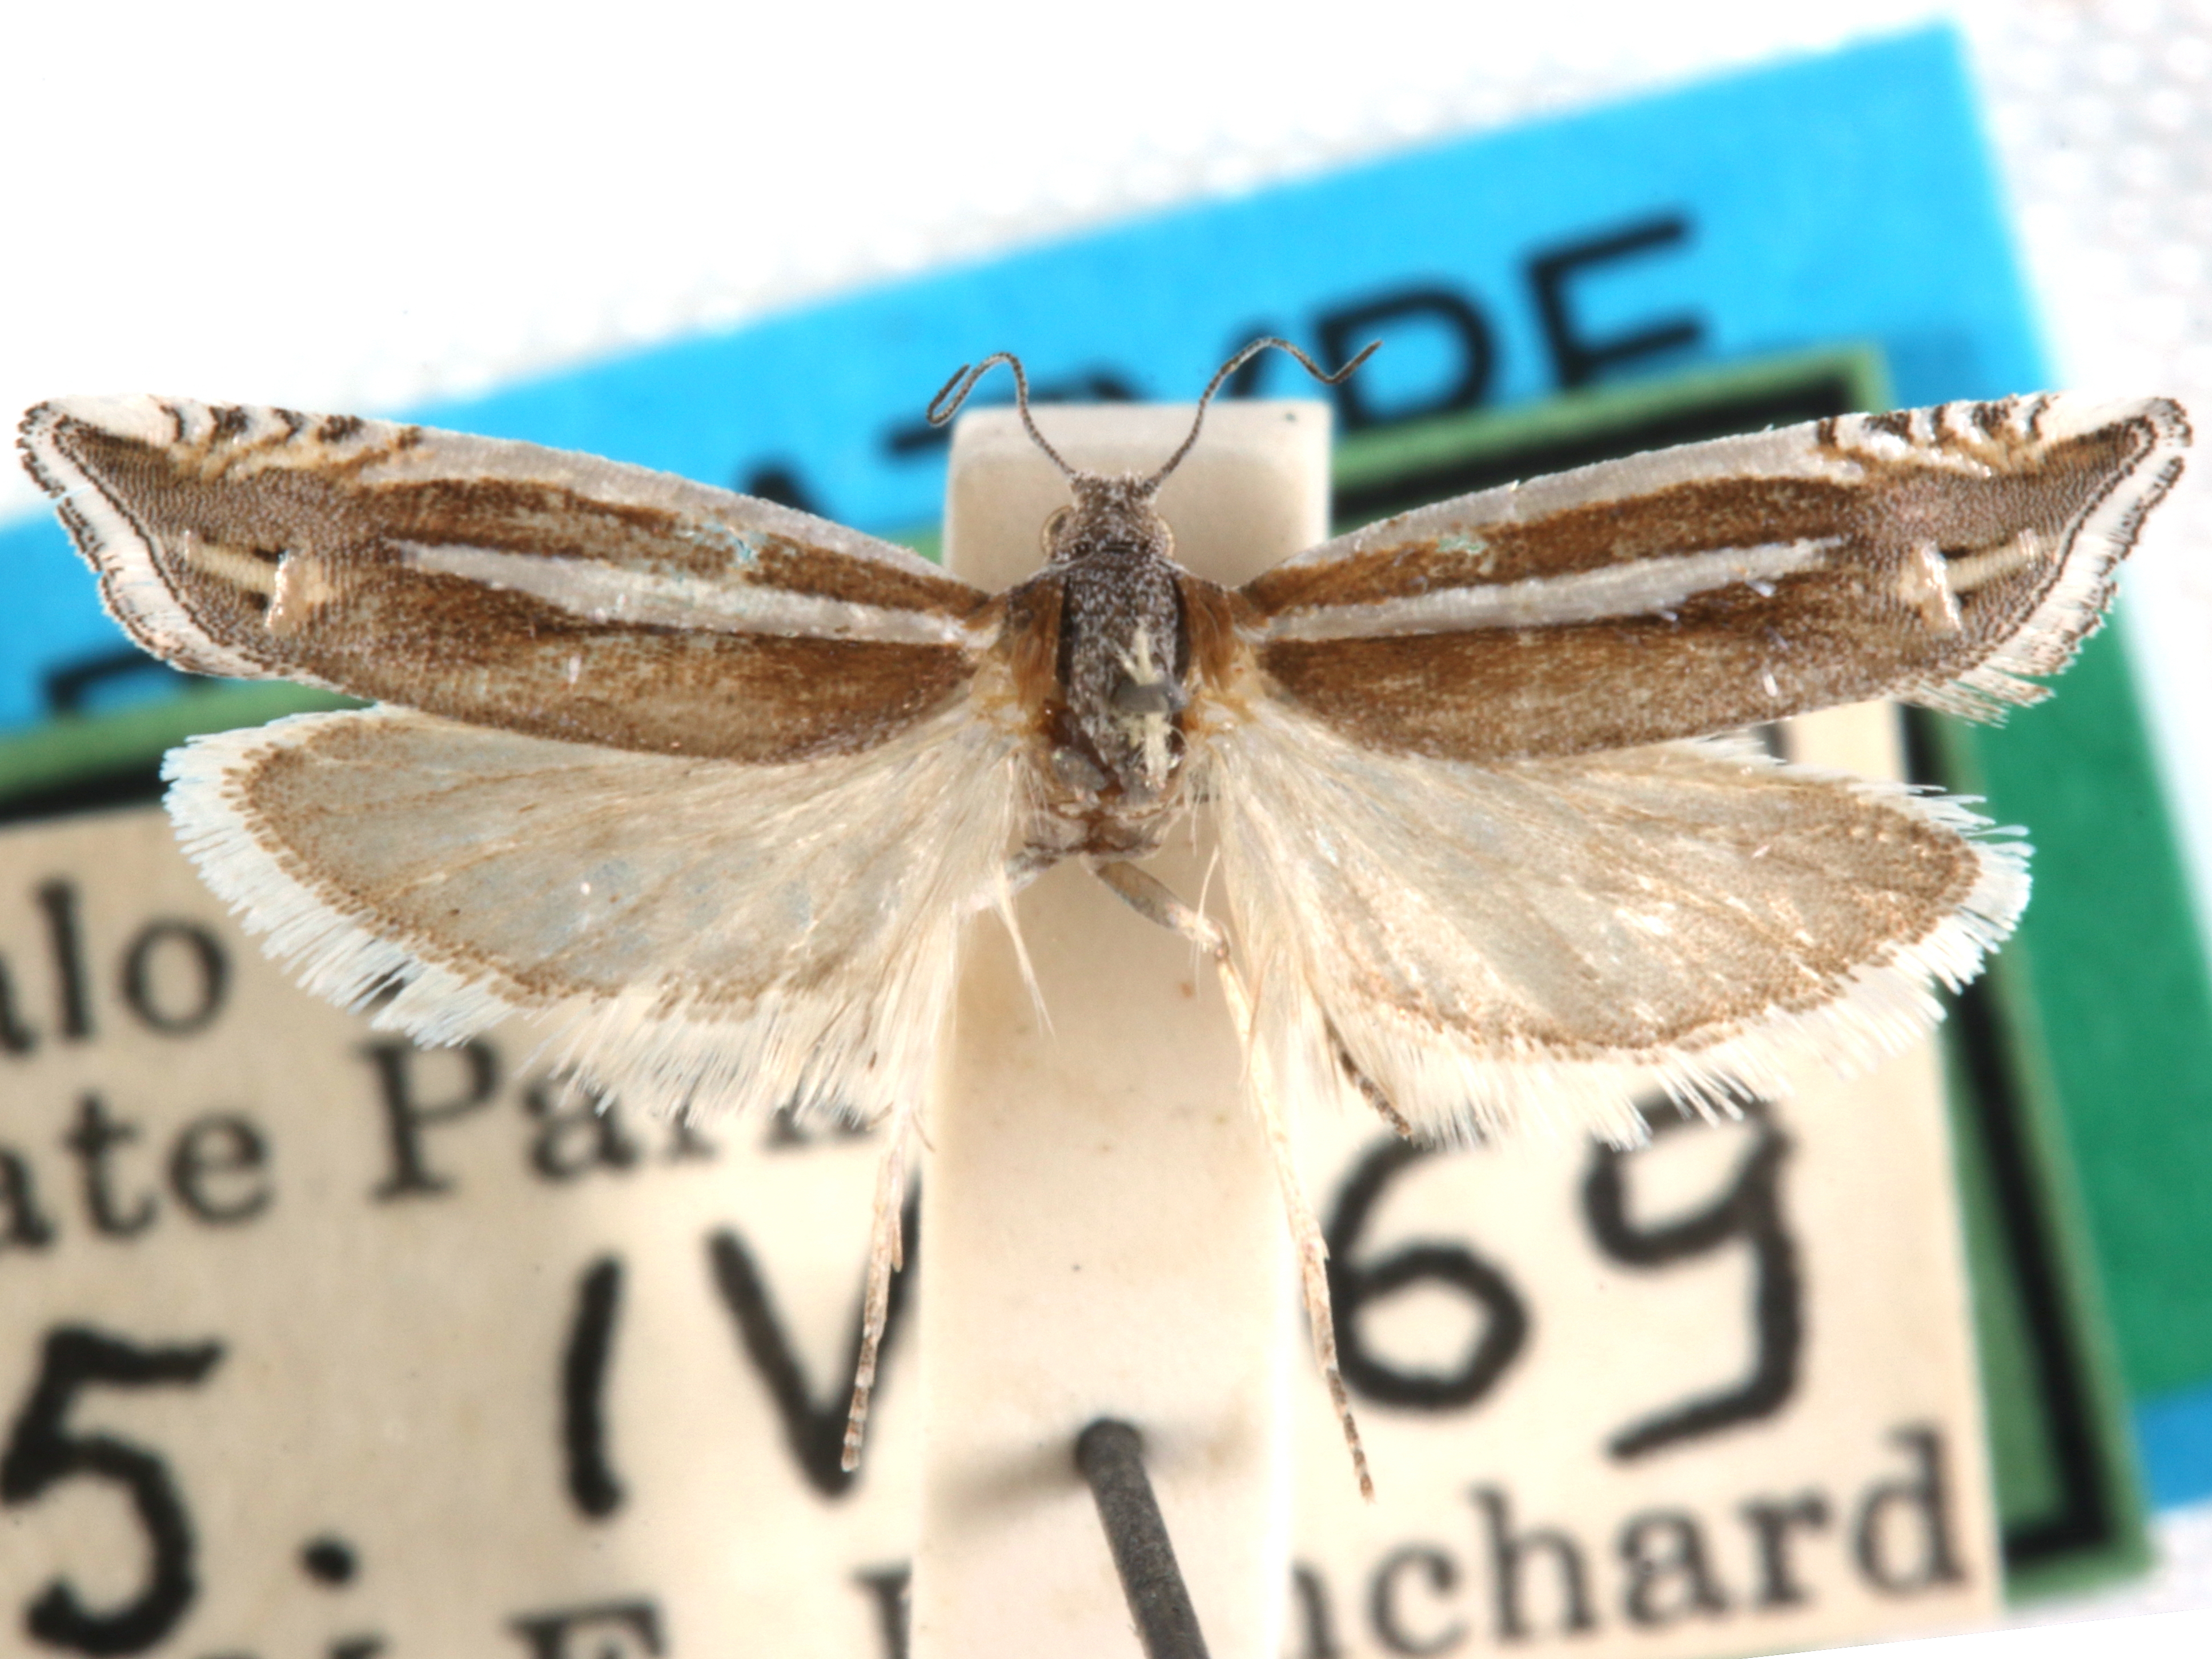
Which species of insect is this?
Eucosma fulvotegulana
